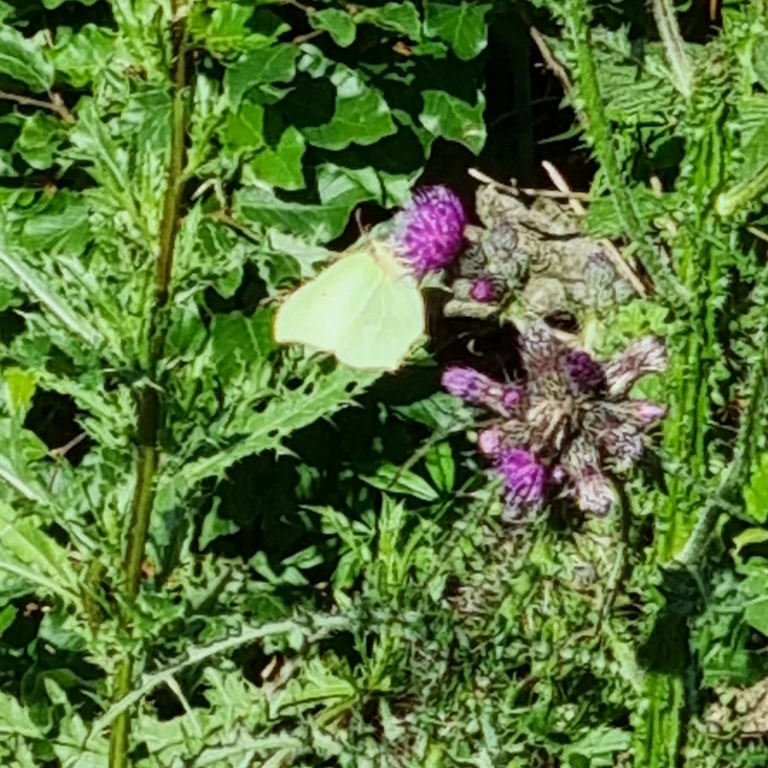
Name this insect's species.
Gonepteryx rhamni
